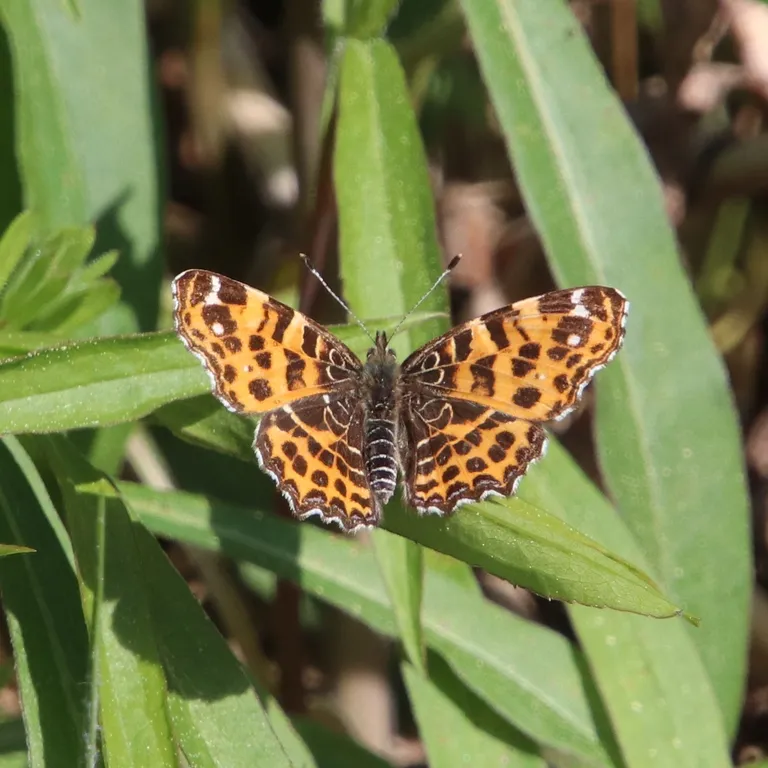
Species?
Araschnia levana
